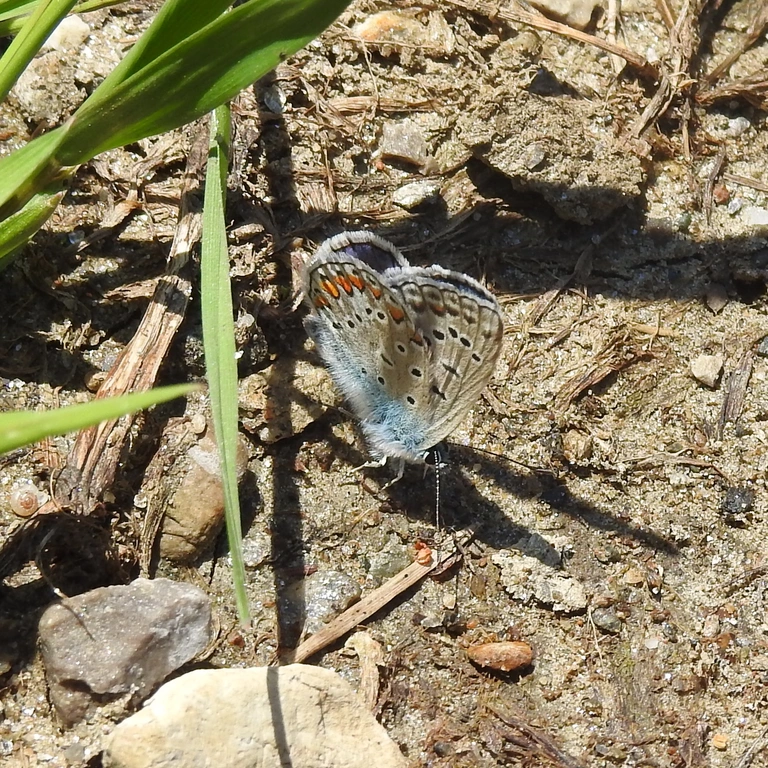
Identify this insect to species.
Polyommatus icarus
